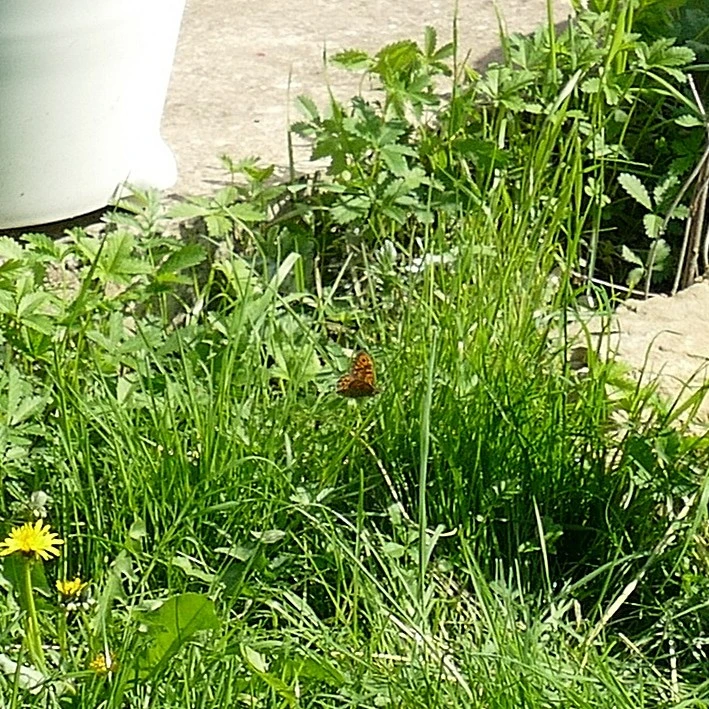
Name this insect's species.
Lasiommata megera (also Pararge megera)
